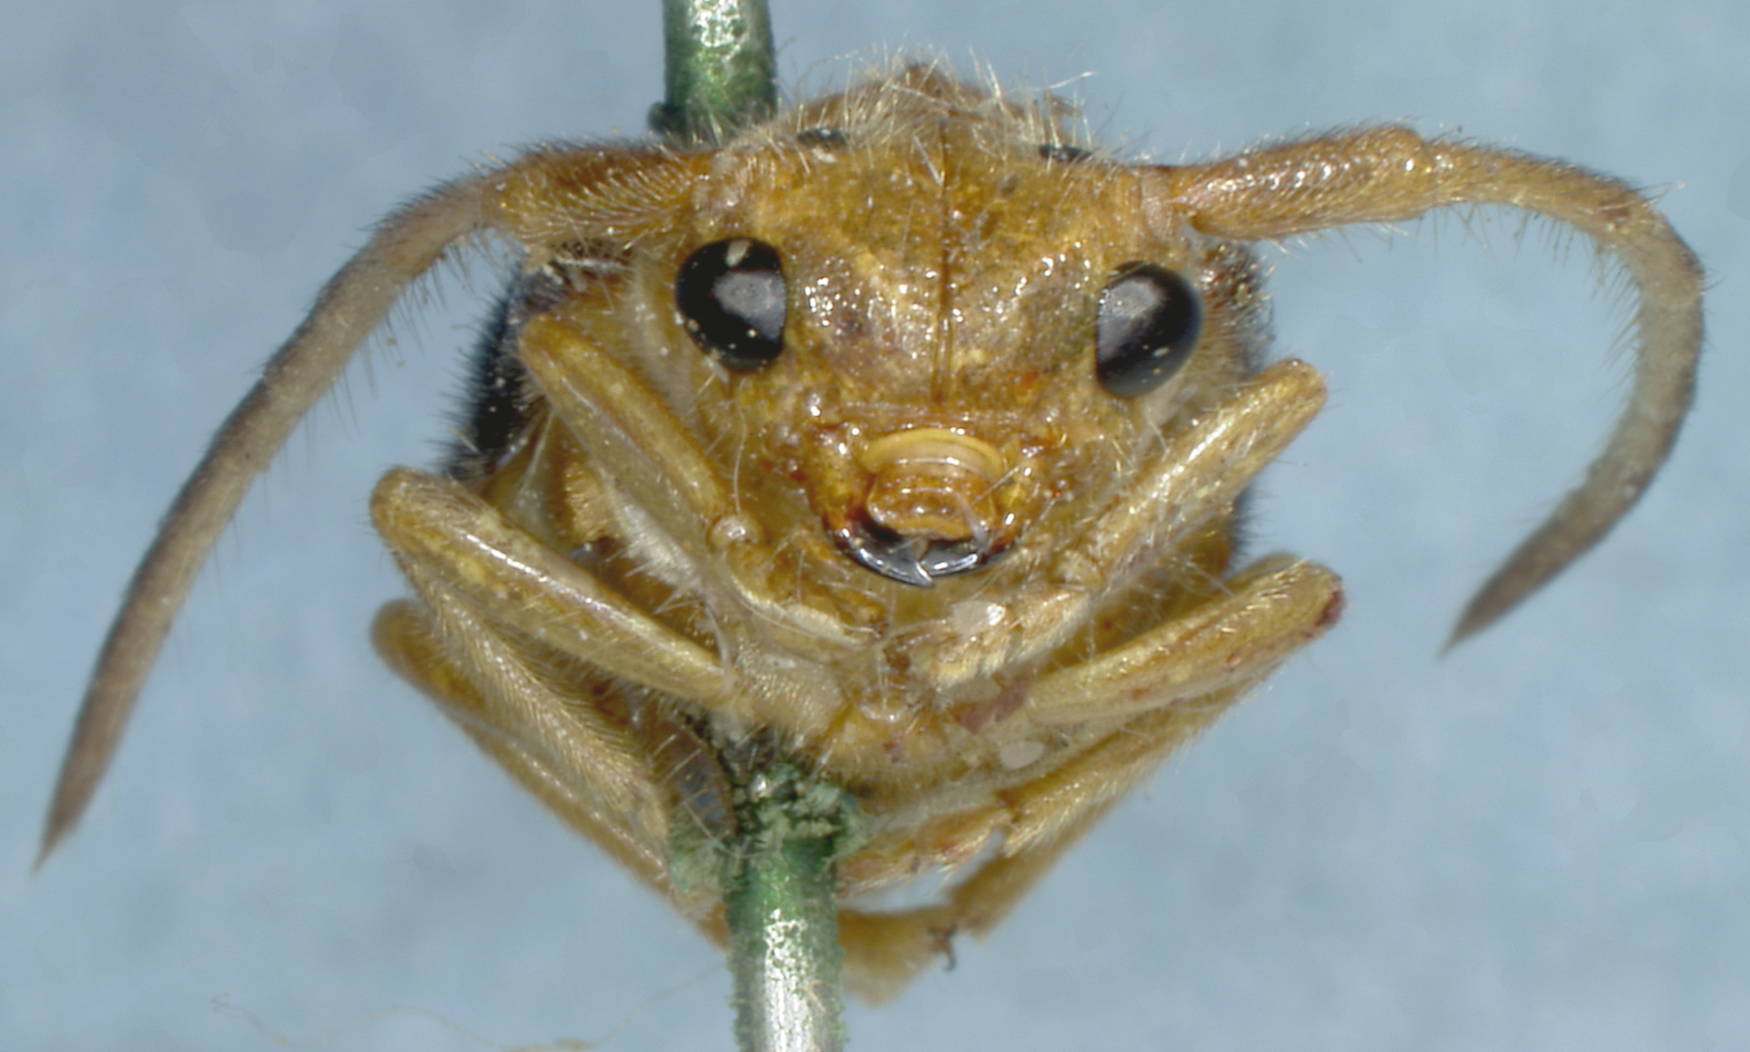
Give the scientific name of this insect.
Astathes costipennis
